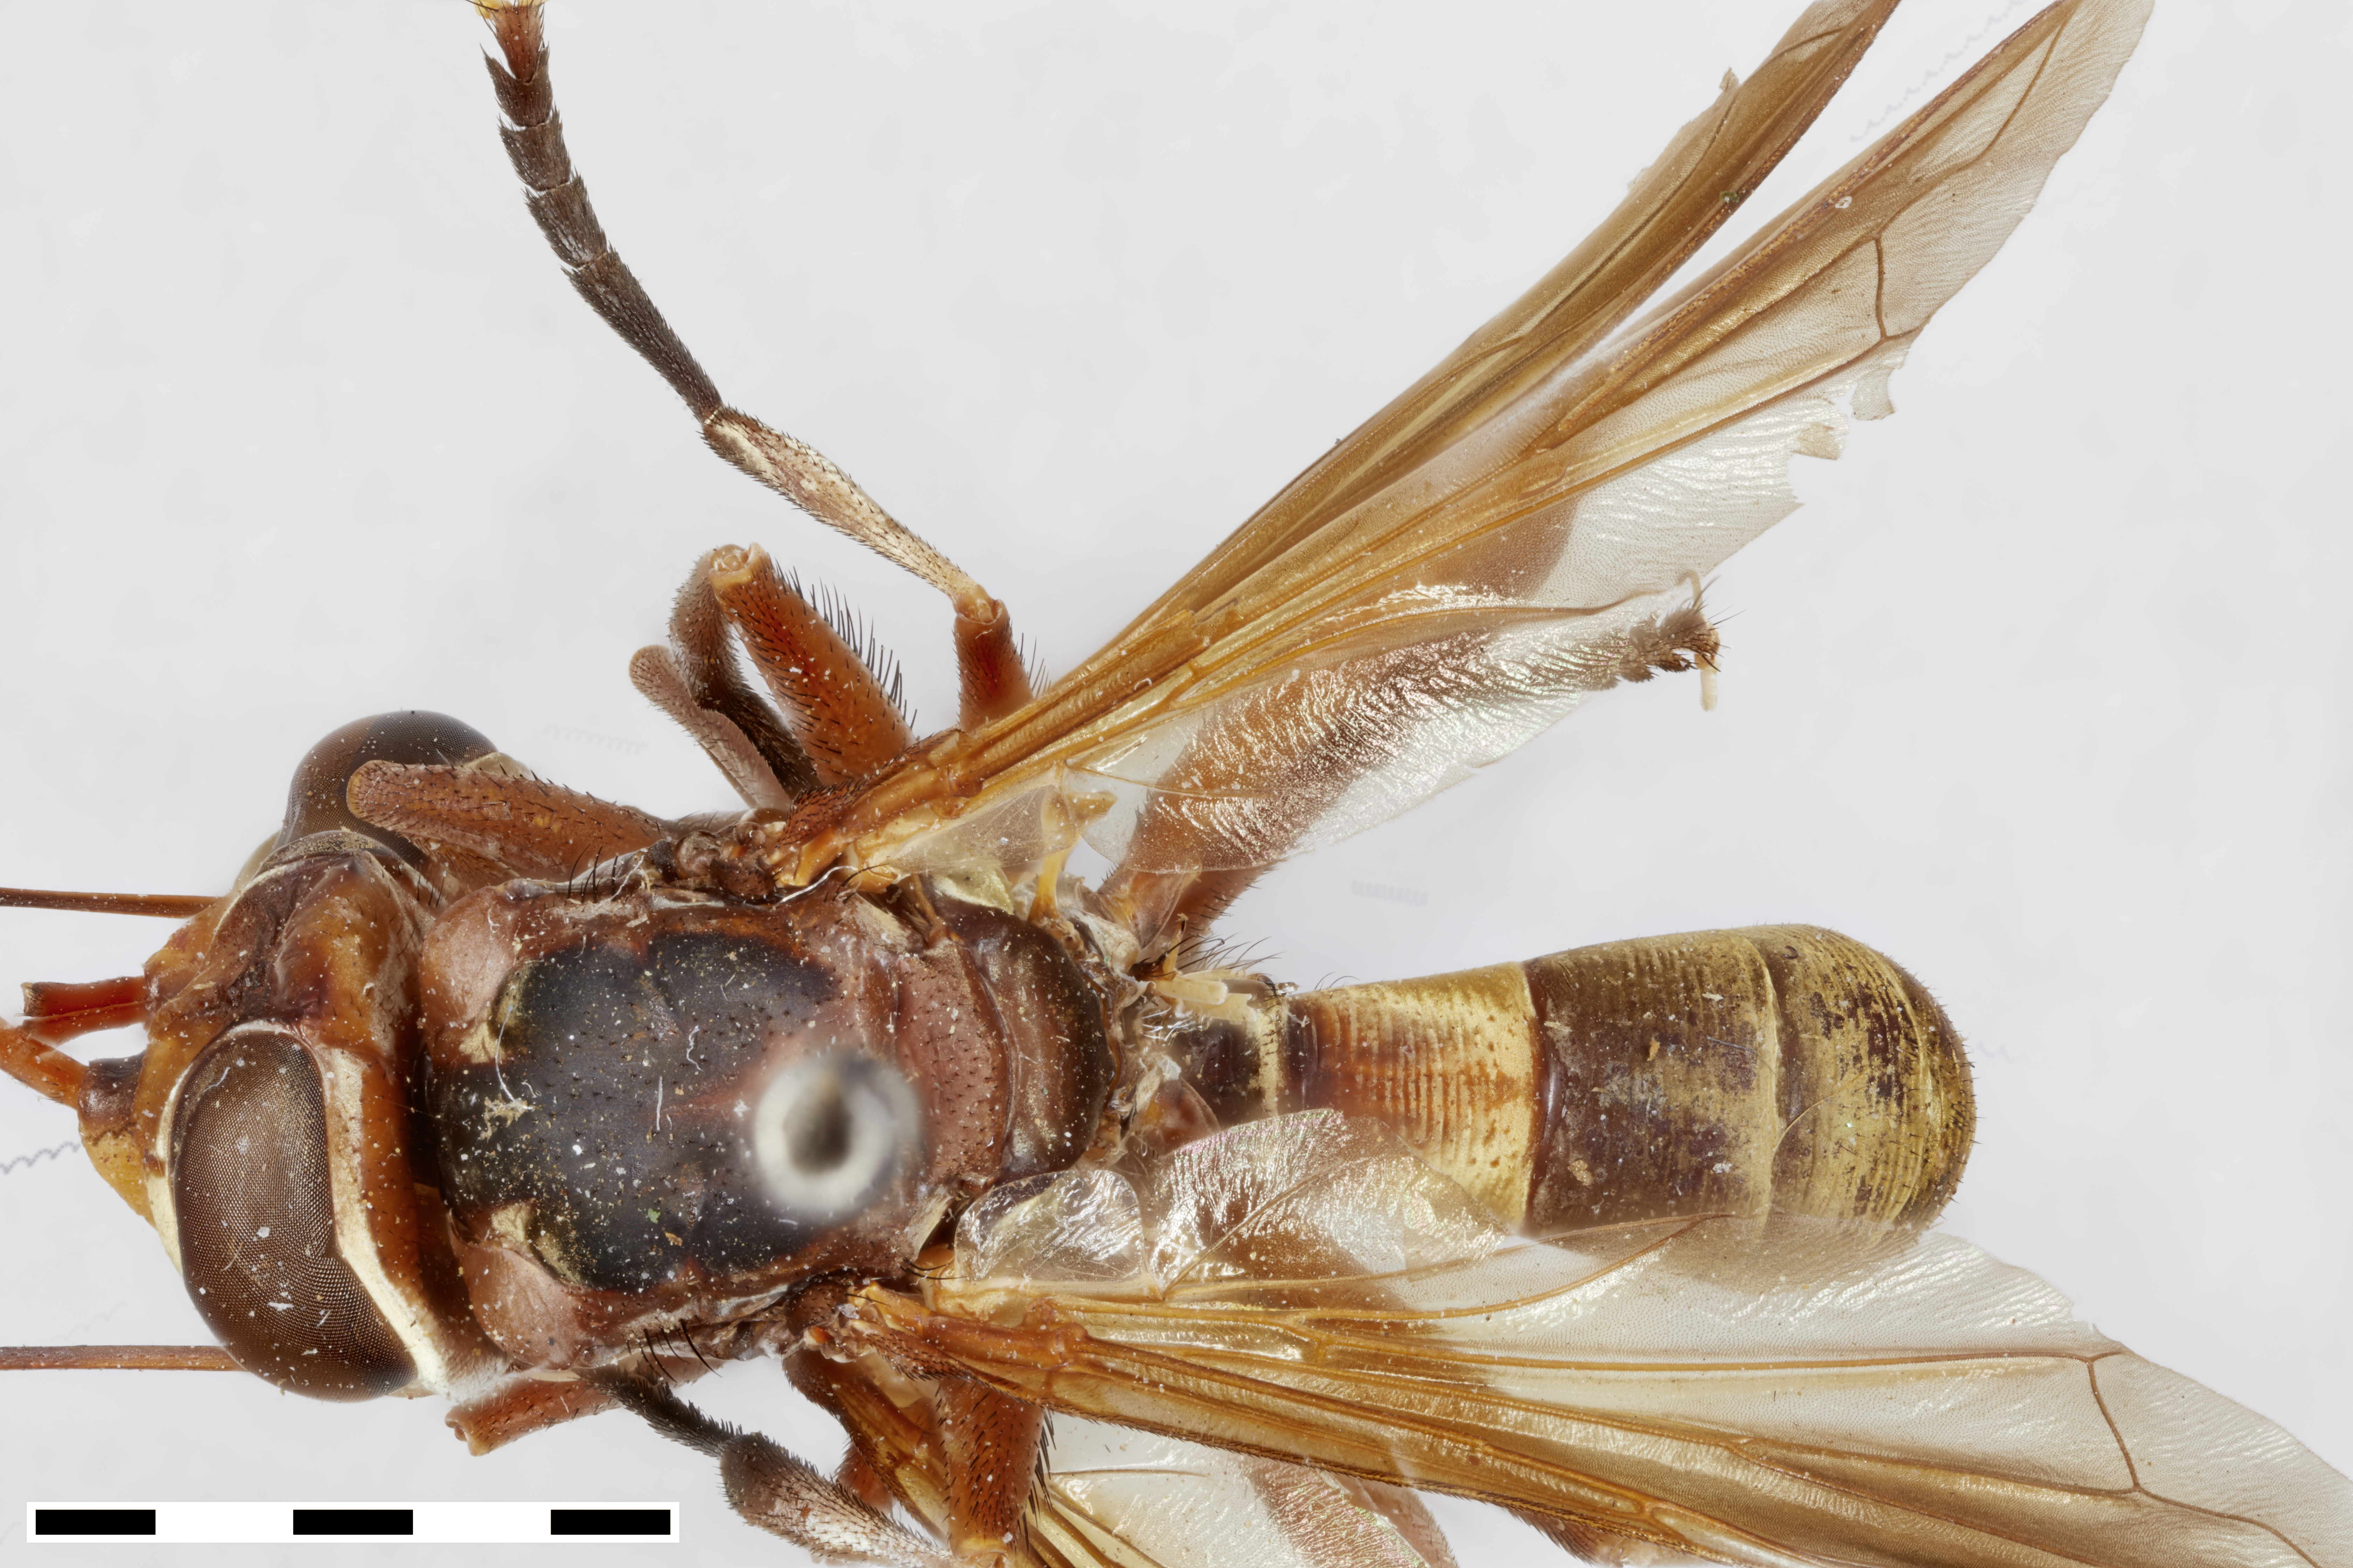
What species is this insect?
Conops australianus
